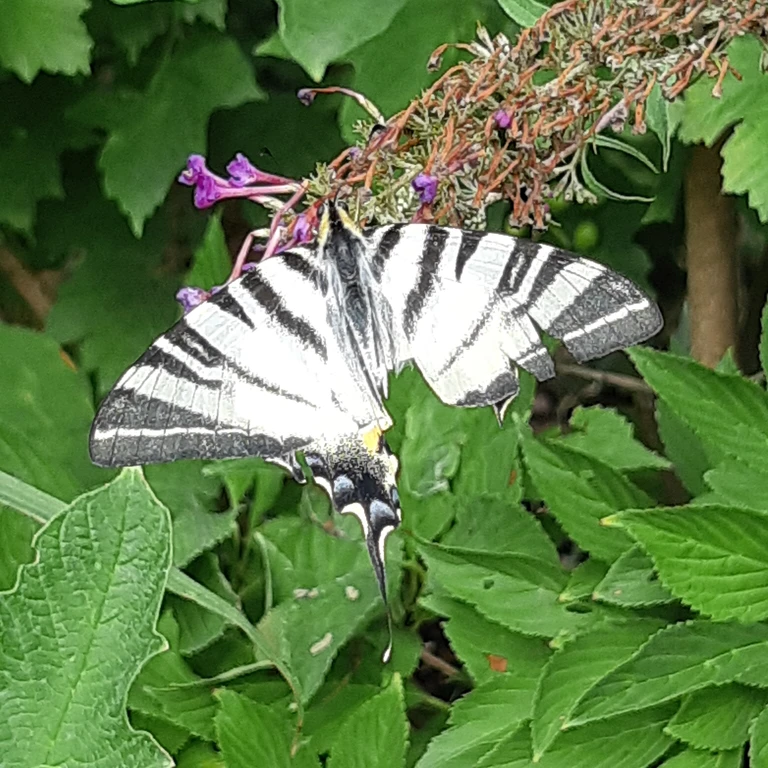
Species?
Iphiclides podalirius
